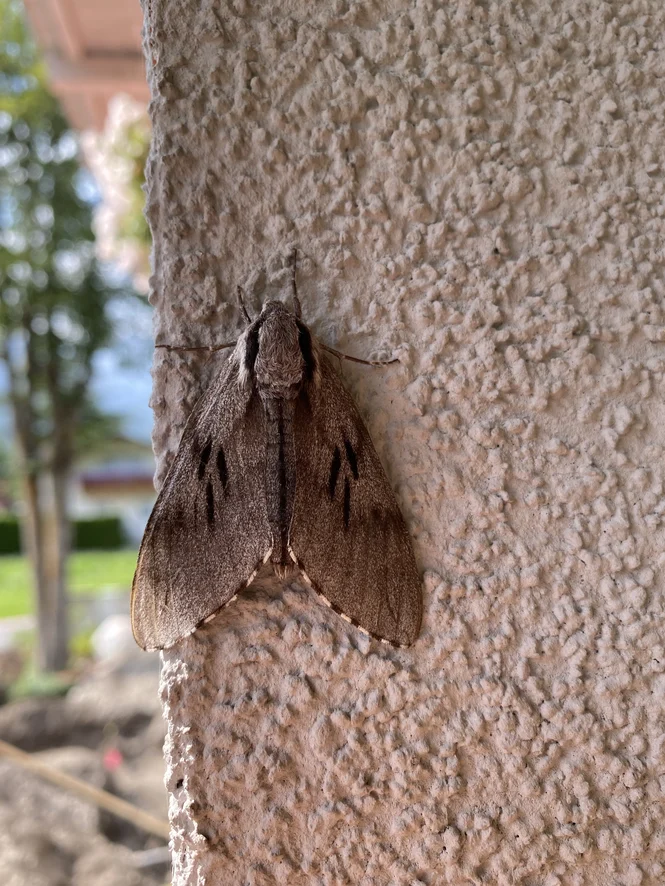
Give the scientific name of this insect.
Sphinx pinastri
